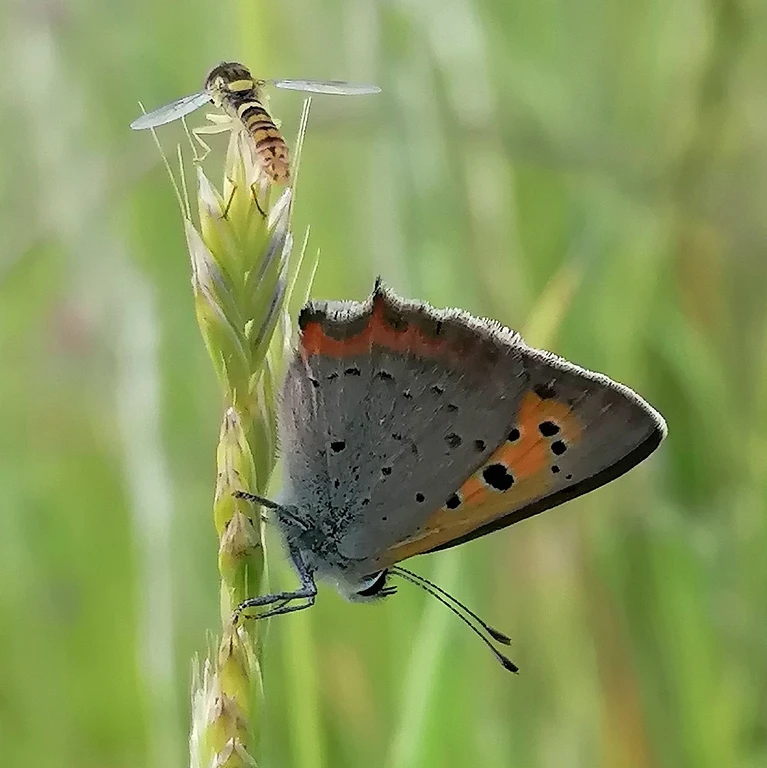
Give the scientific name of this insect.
Lycaena phlaeas
